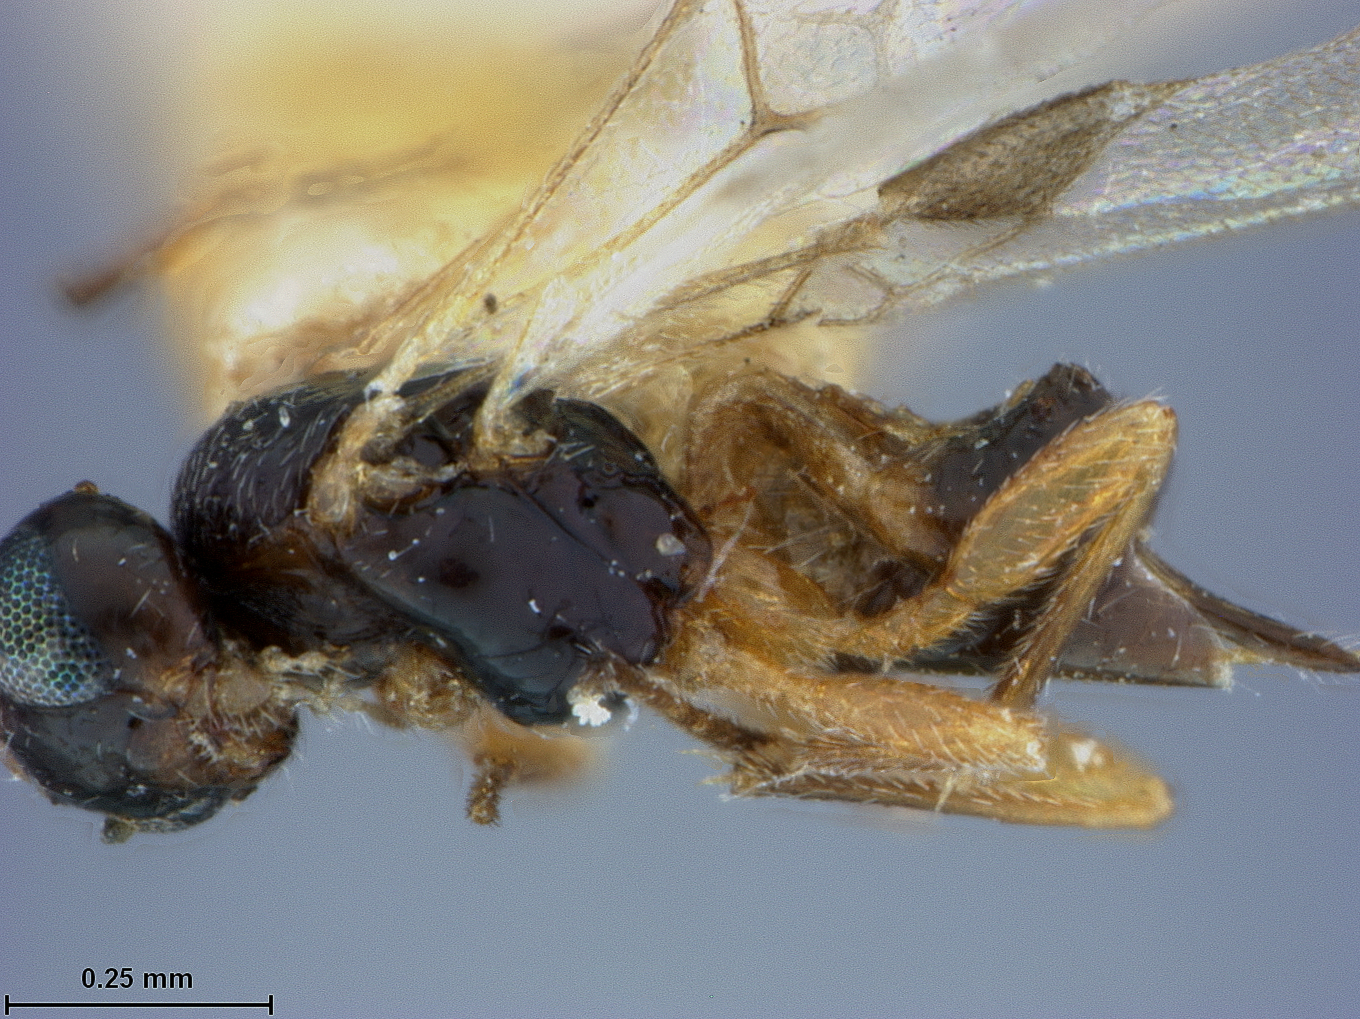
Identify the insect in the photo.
Mirax minuta
